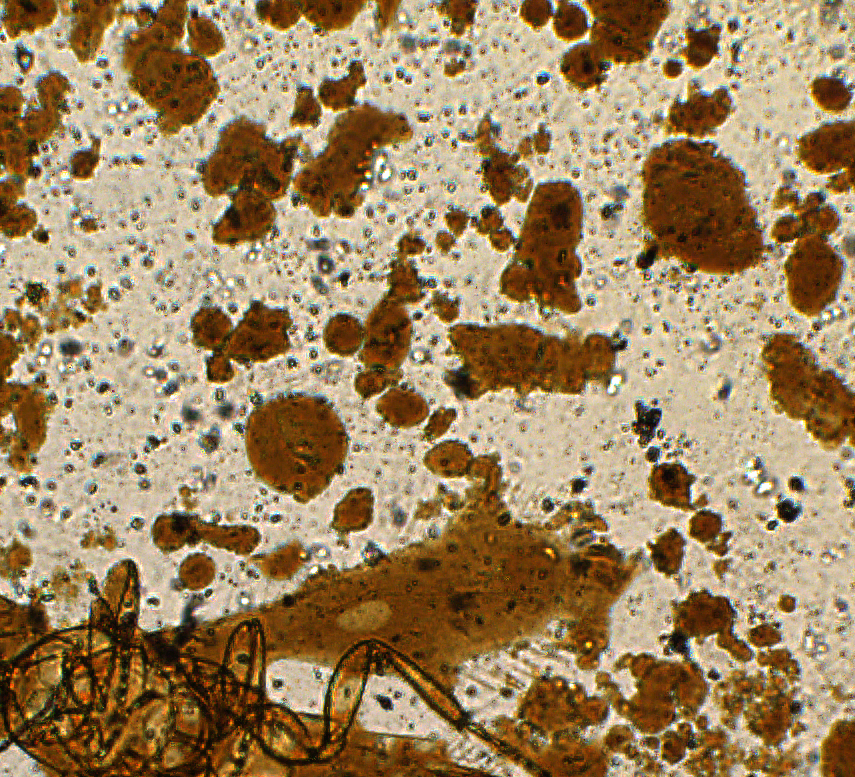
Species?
Scelioencyrtus mymaricoides
